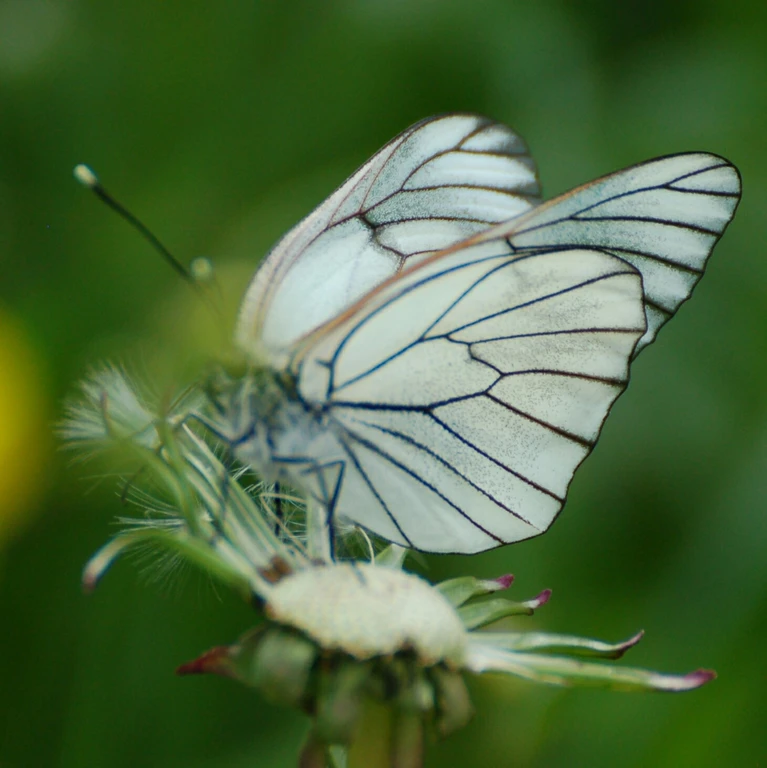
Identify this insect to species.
Aporia crataegi
